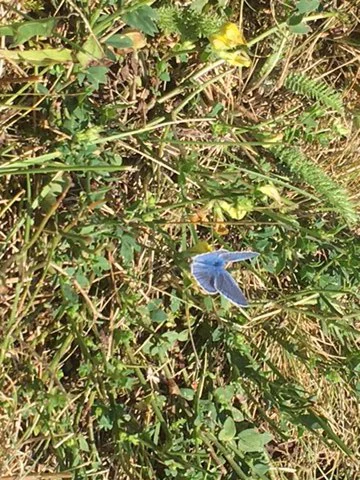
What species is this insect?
Polyommatus icarus
